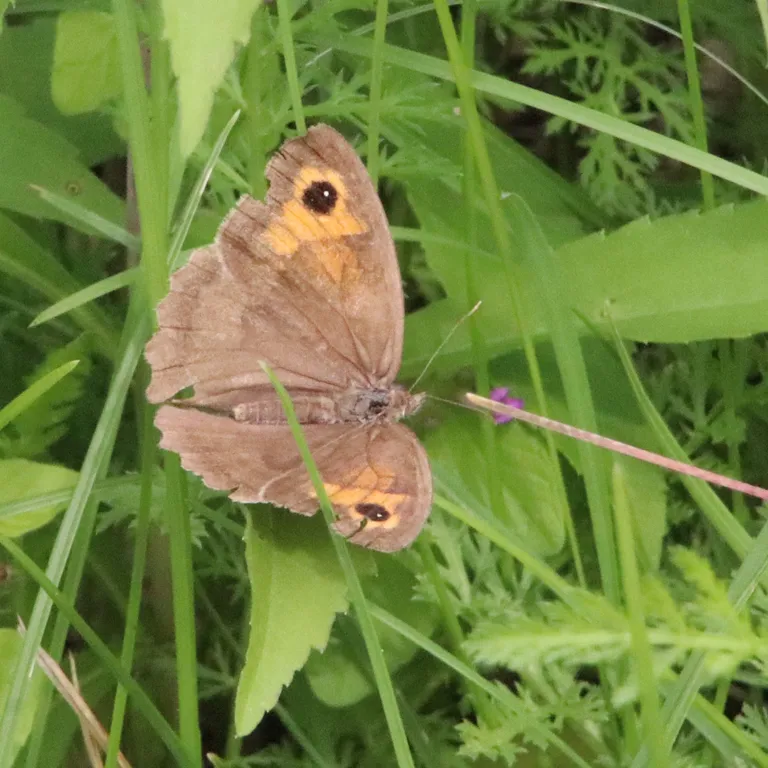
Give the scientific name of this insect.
Maniola jurtina
